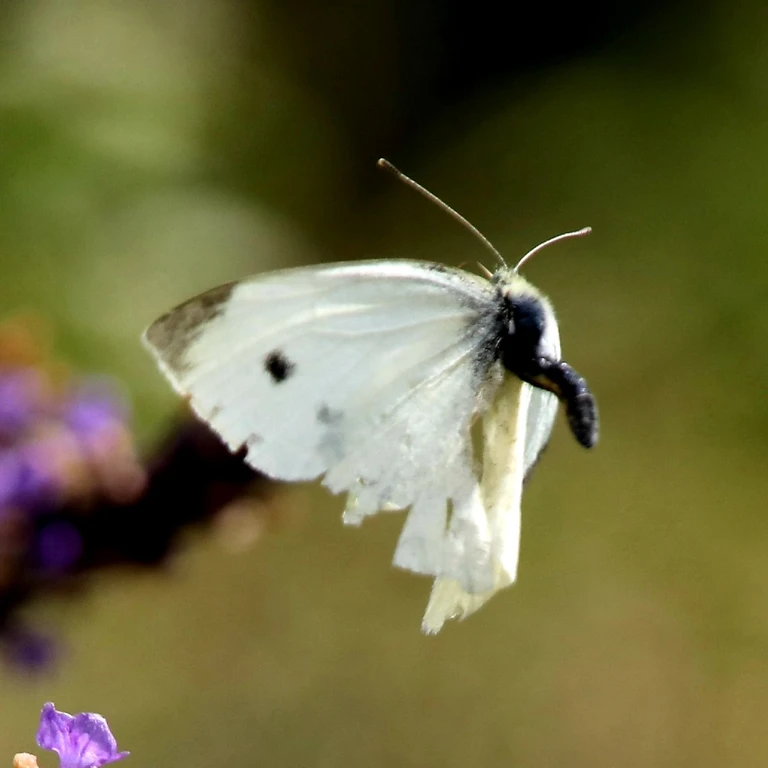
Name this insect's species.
Pieris rapae
